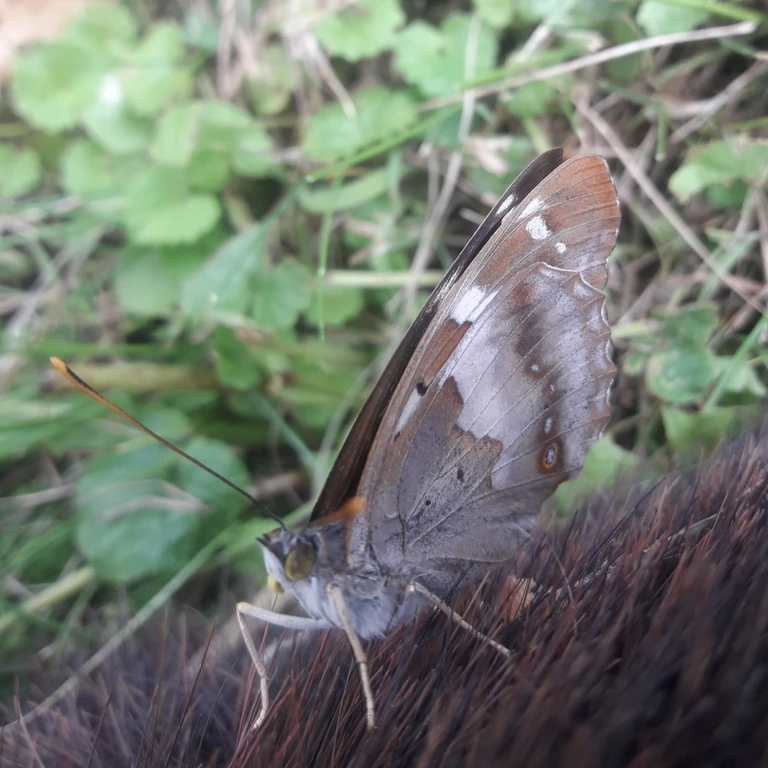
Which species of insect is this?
Apatura ilia
